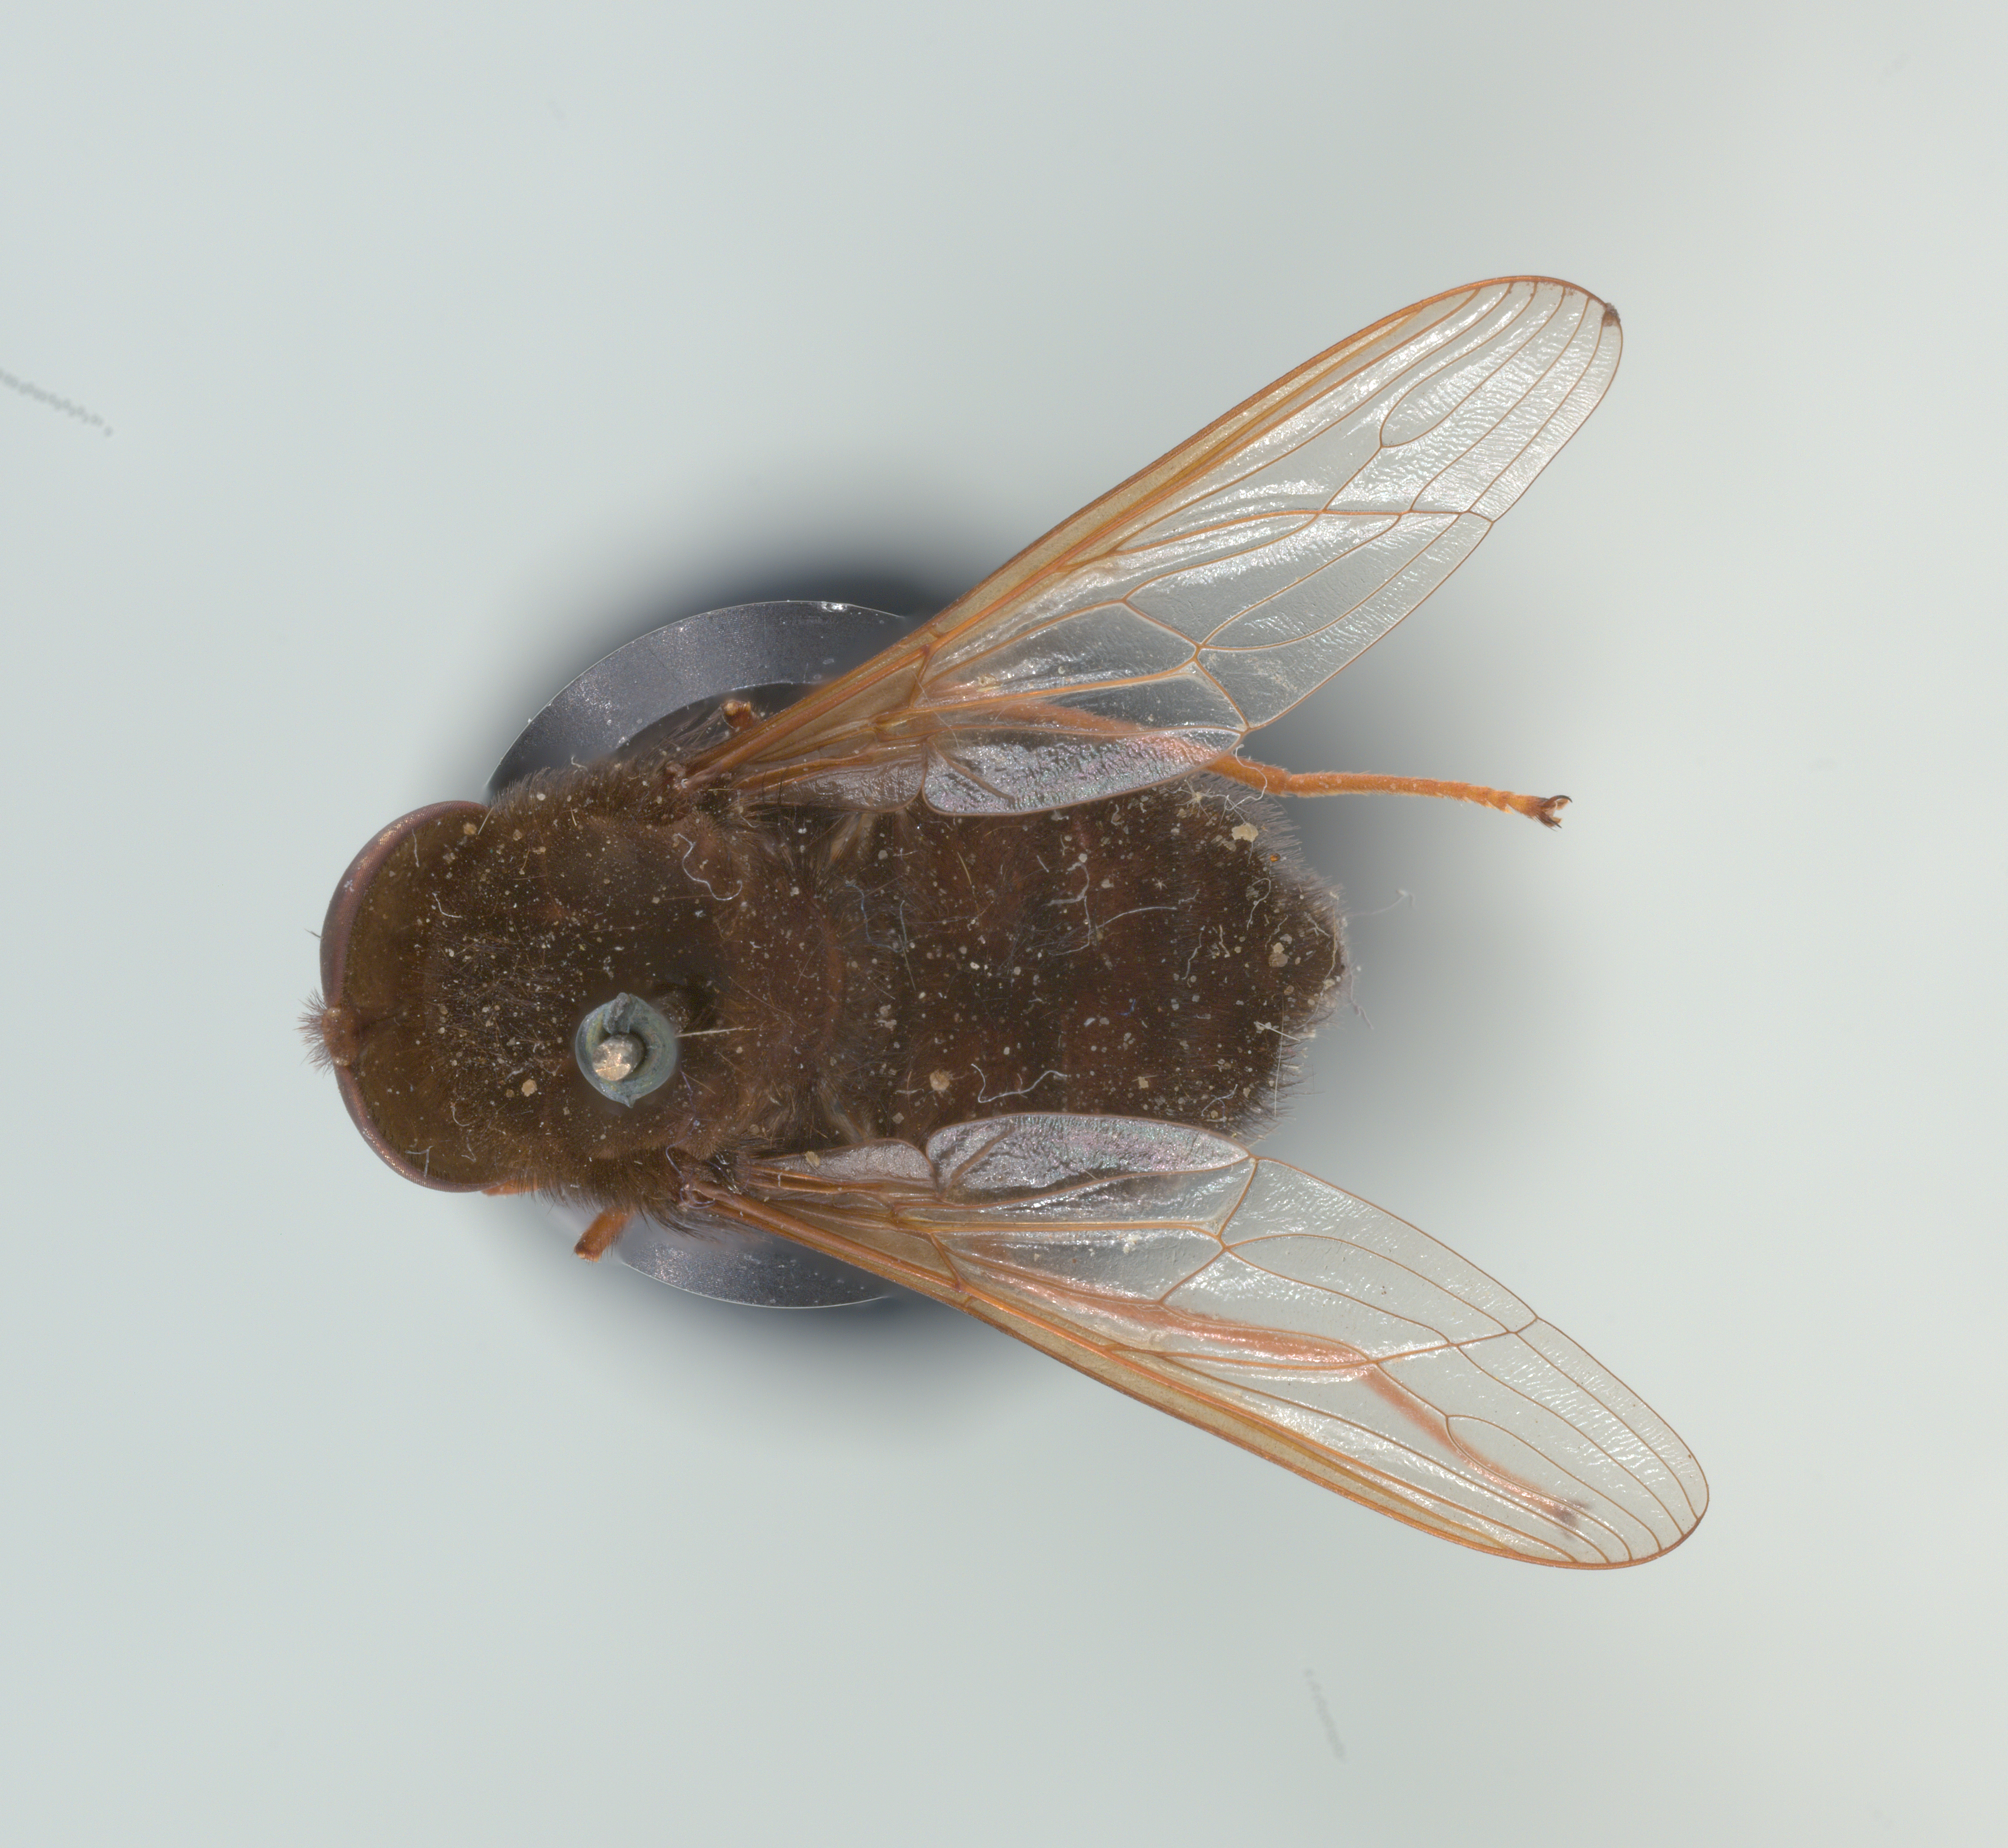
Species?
Prosoeca atra
